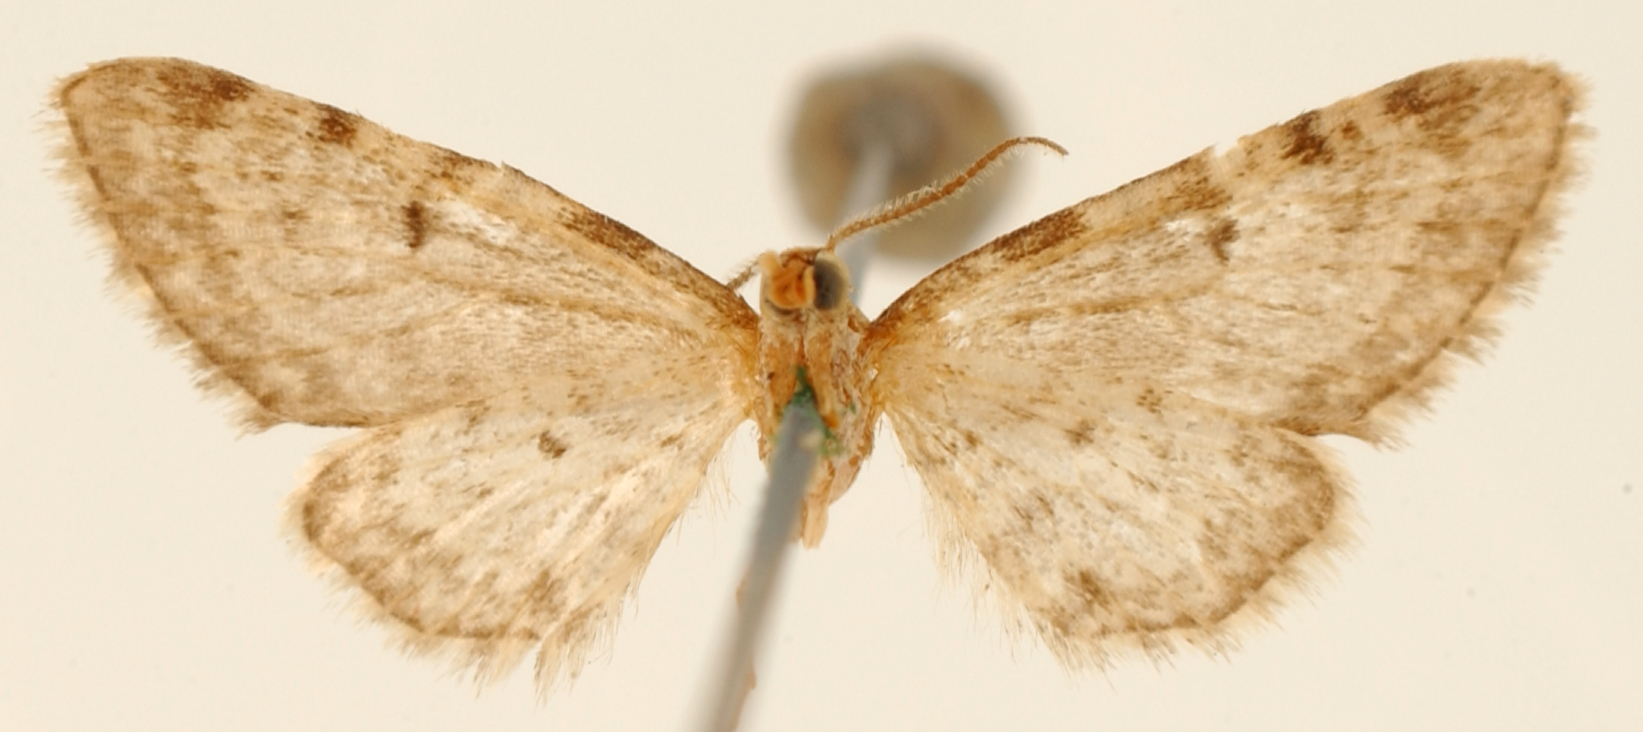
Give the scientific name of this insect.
Eupithecia vitans
